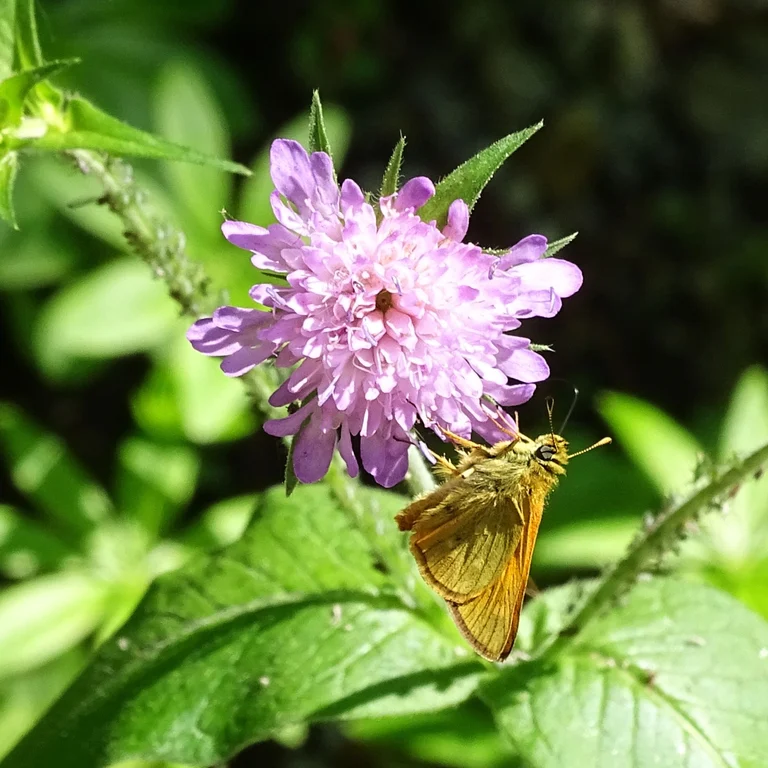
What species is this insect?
Ochlodes sylvanus (also Ochlodes venata)
